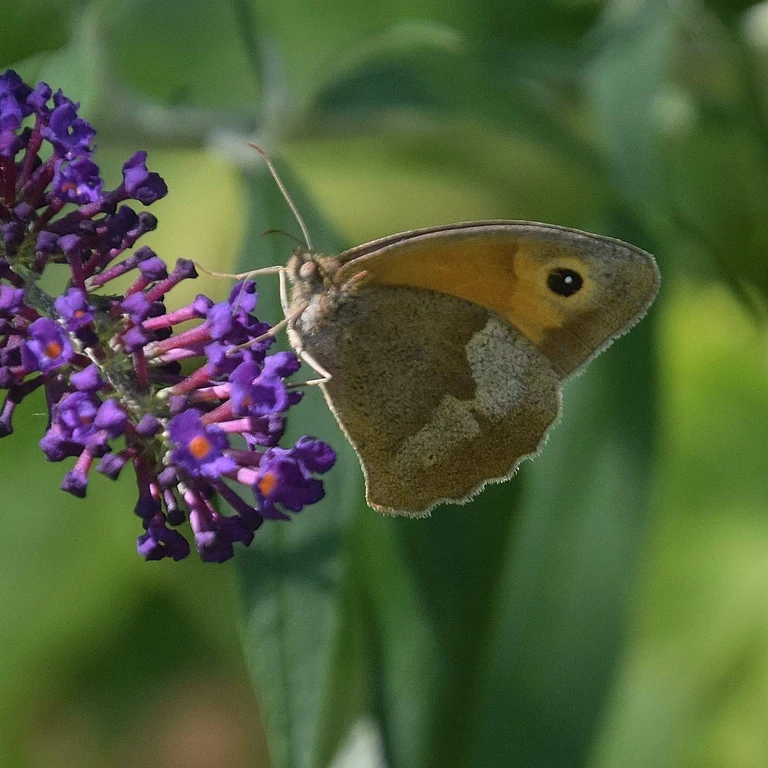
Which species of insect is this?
Maniola jurtina
